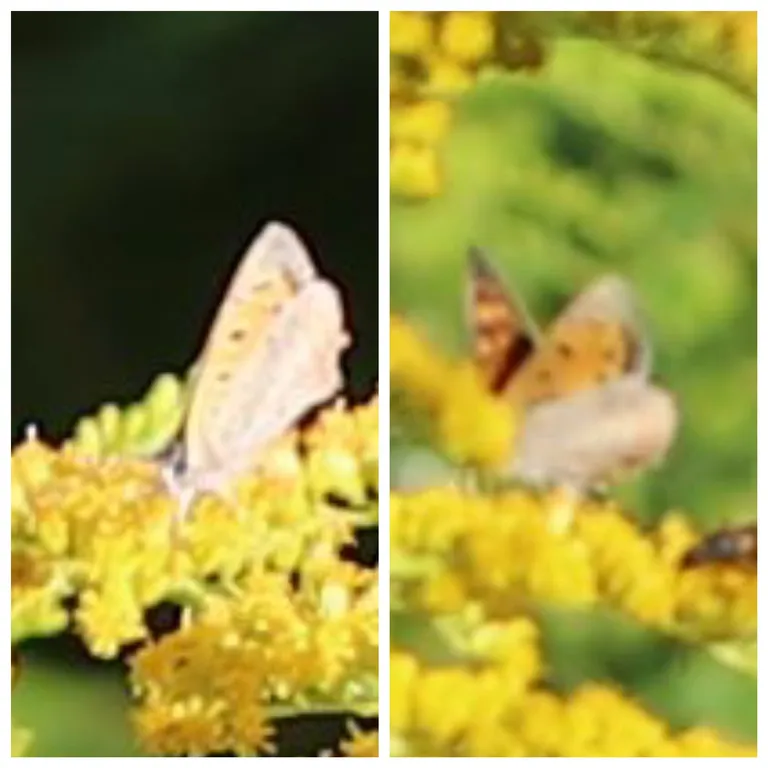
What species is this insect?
Lycaena phlaeas
